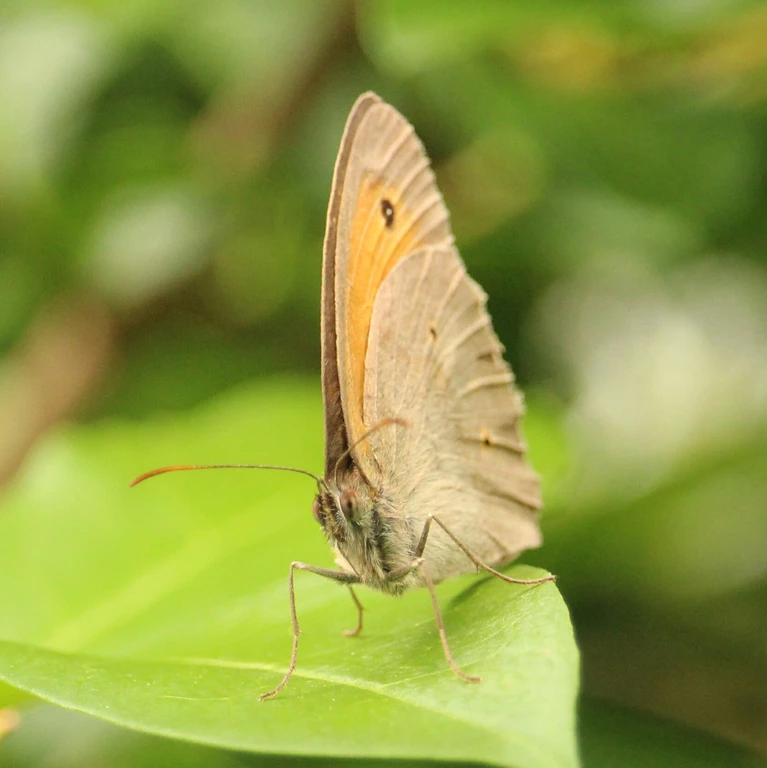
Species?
Maniola jurtina
